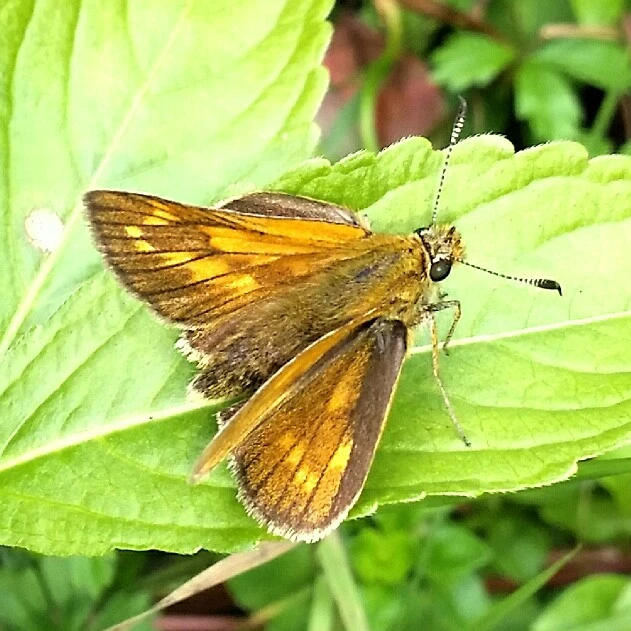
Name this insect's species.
Ochlodes sylvanus (also Ochlodes venata)
